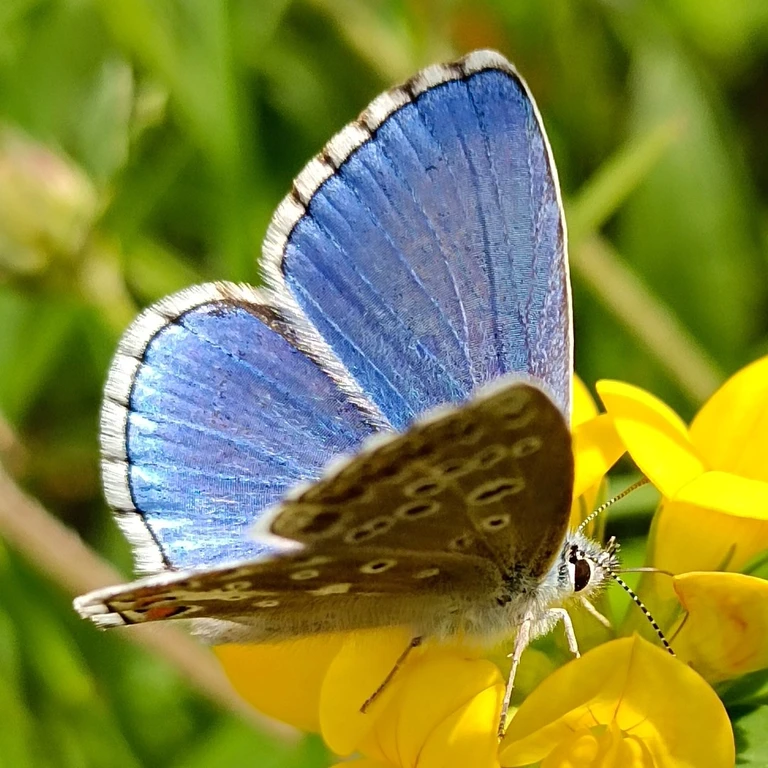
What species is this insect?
Lysandra bellargus
